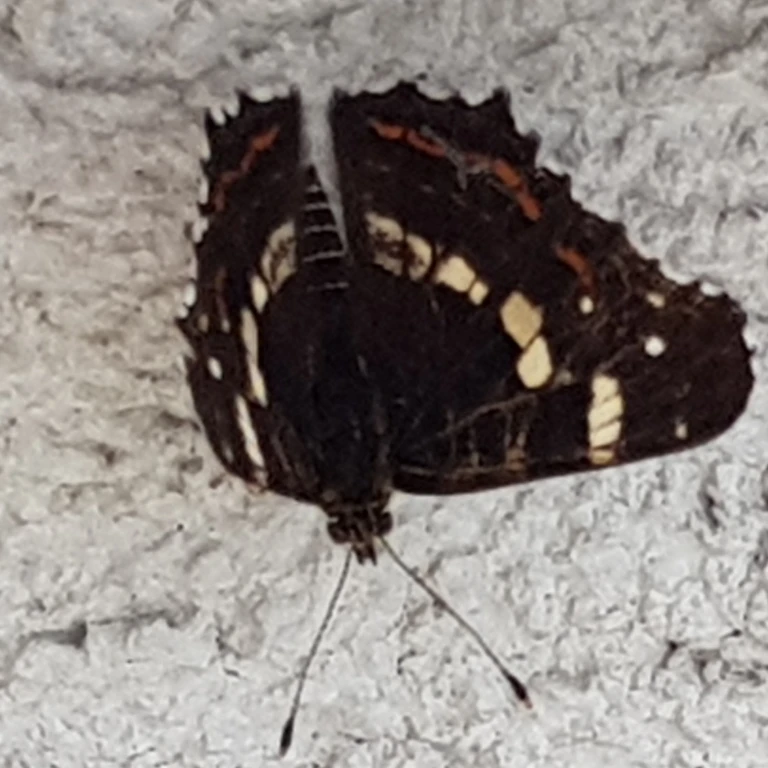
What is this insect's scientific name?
Araschnia levana
